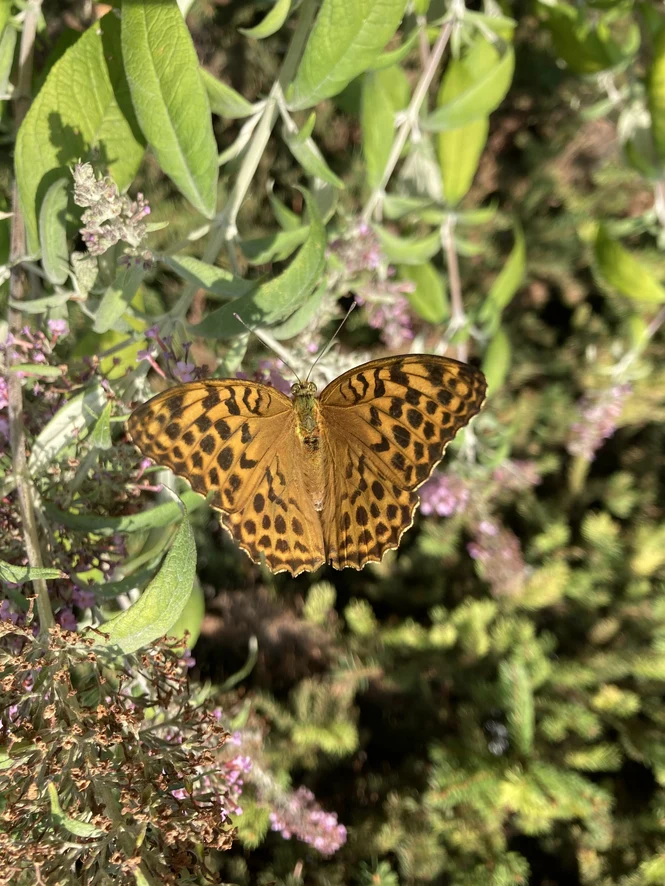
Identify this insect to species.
Argynnis paphia
